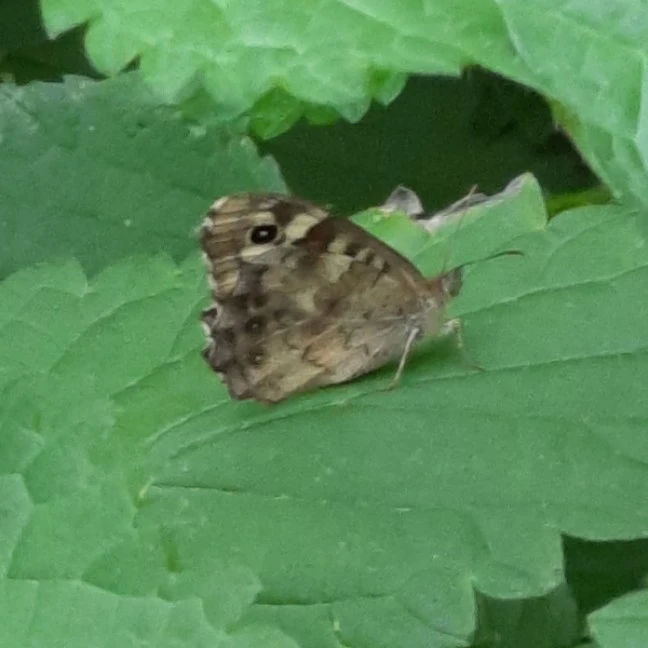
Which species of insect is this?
Pararge aegeria
